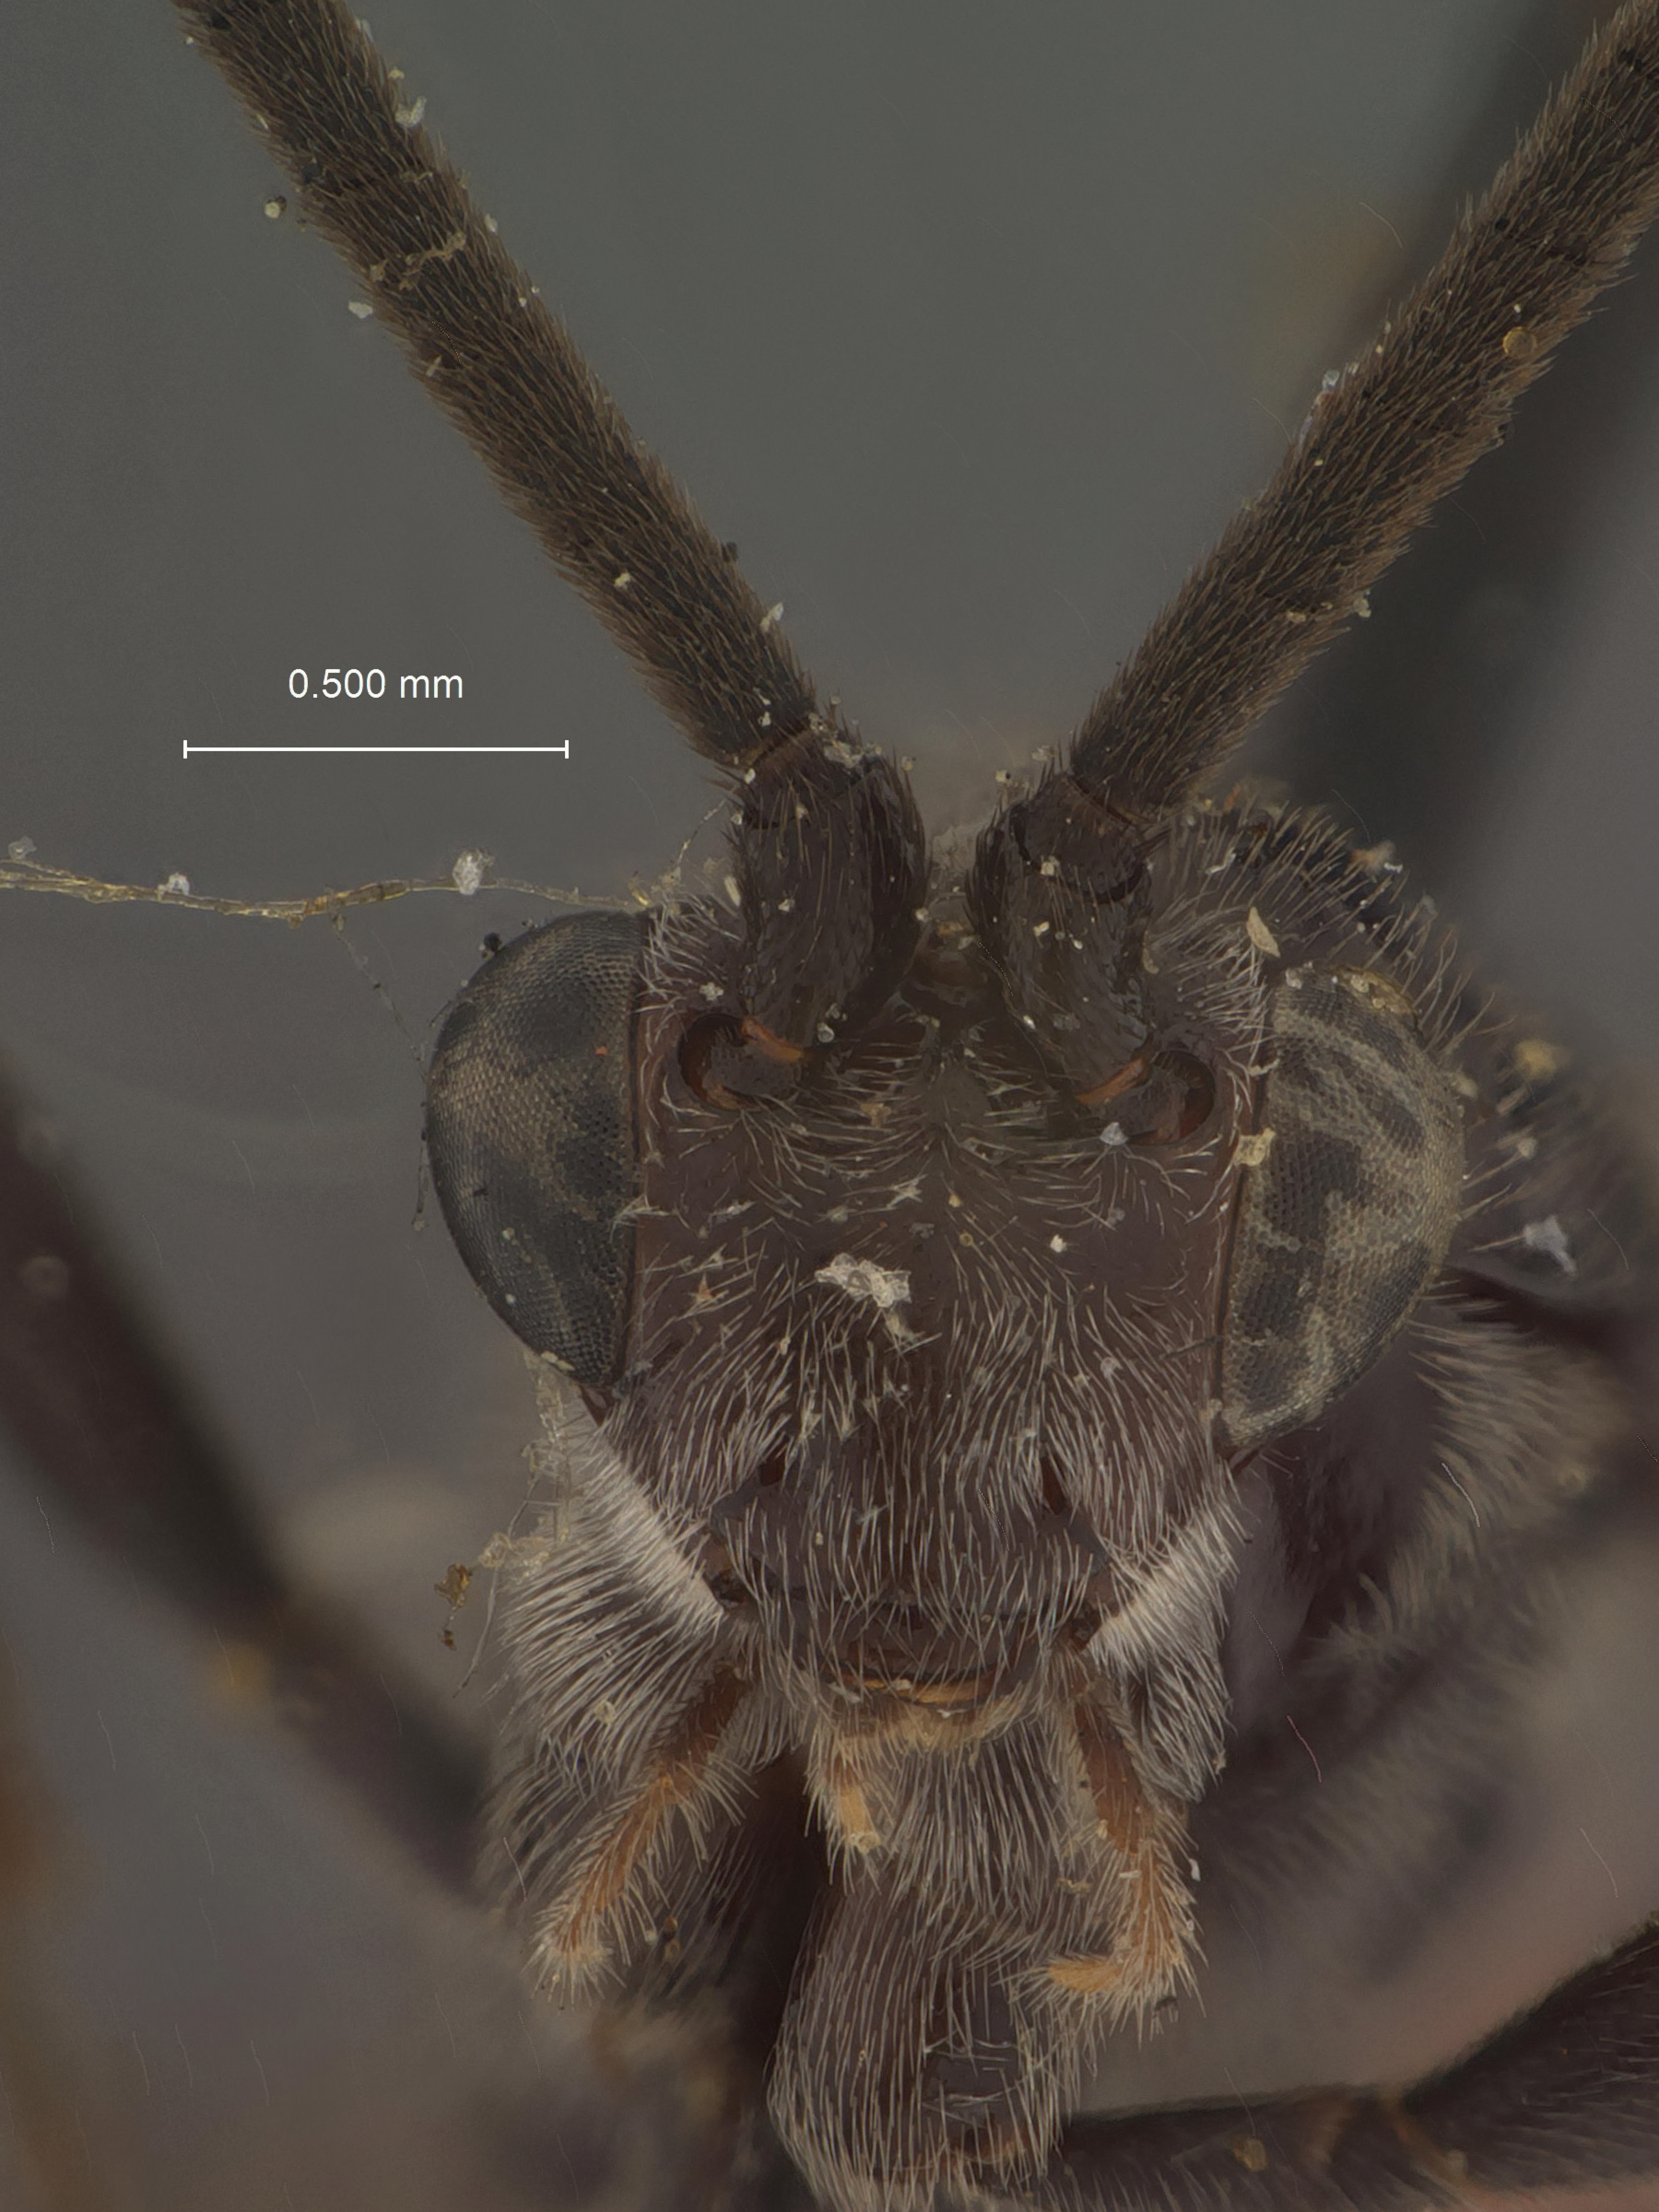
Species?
Bassus difficilis
